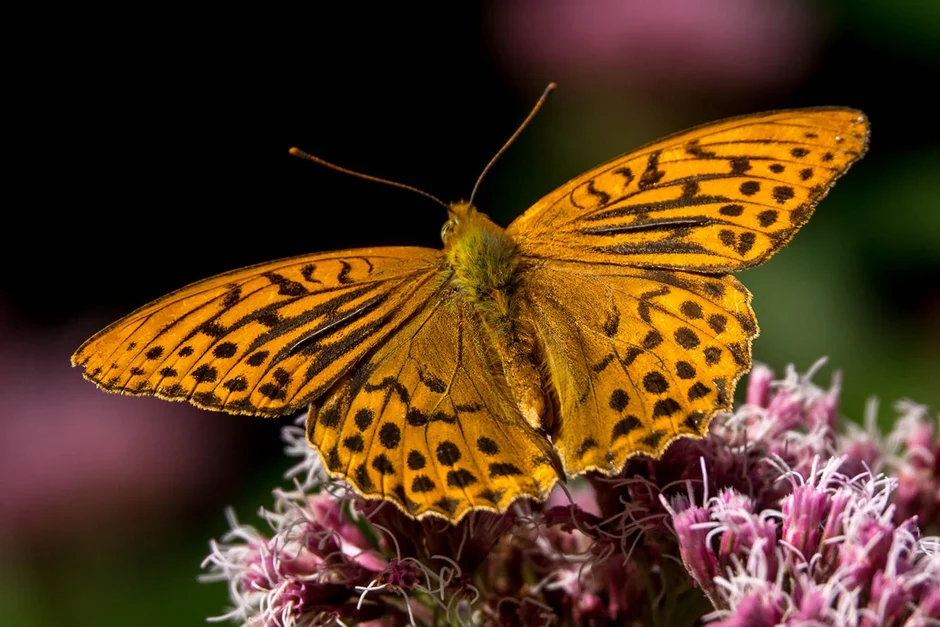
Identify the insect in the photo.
Argynnis paphia
